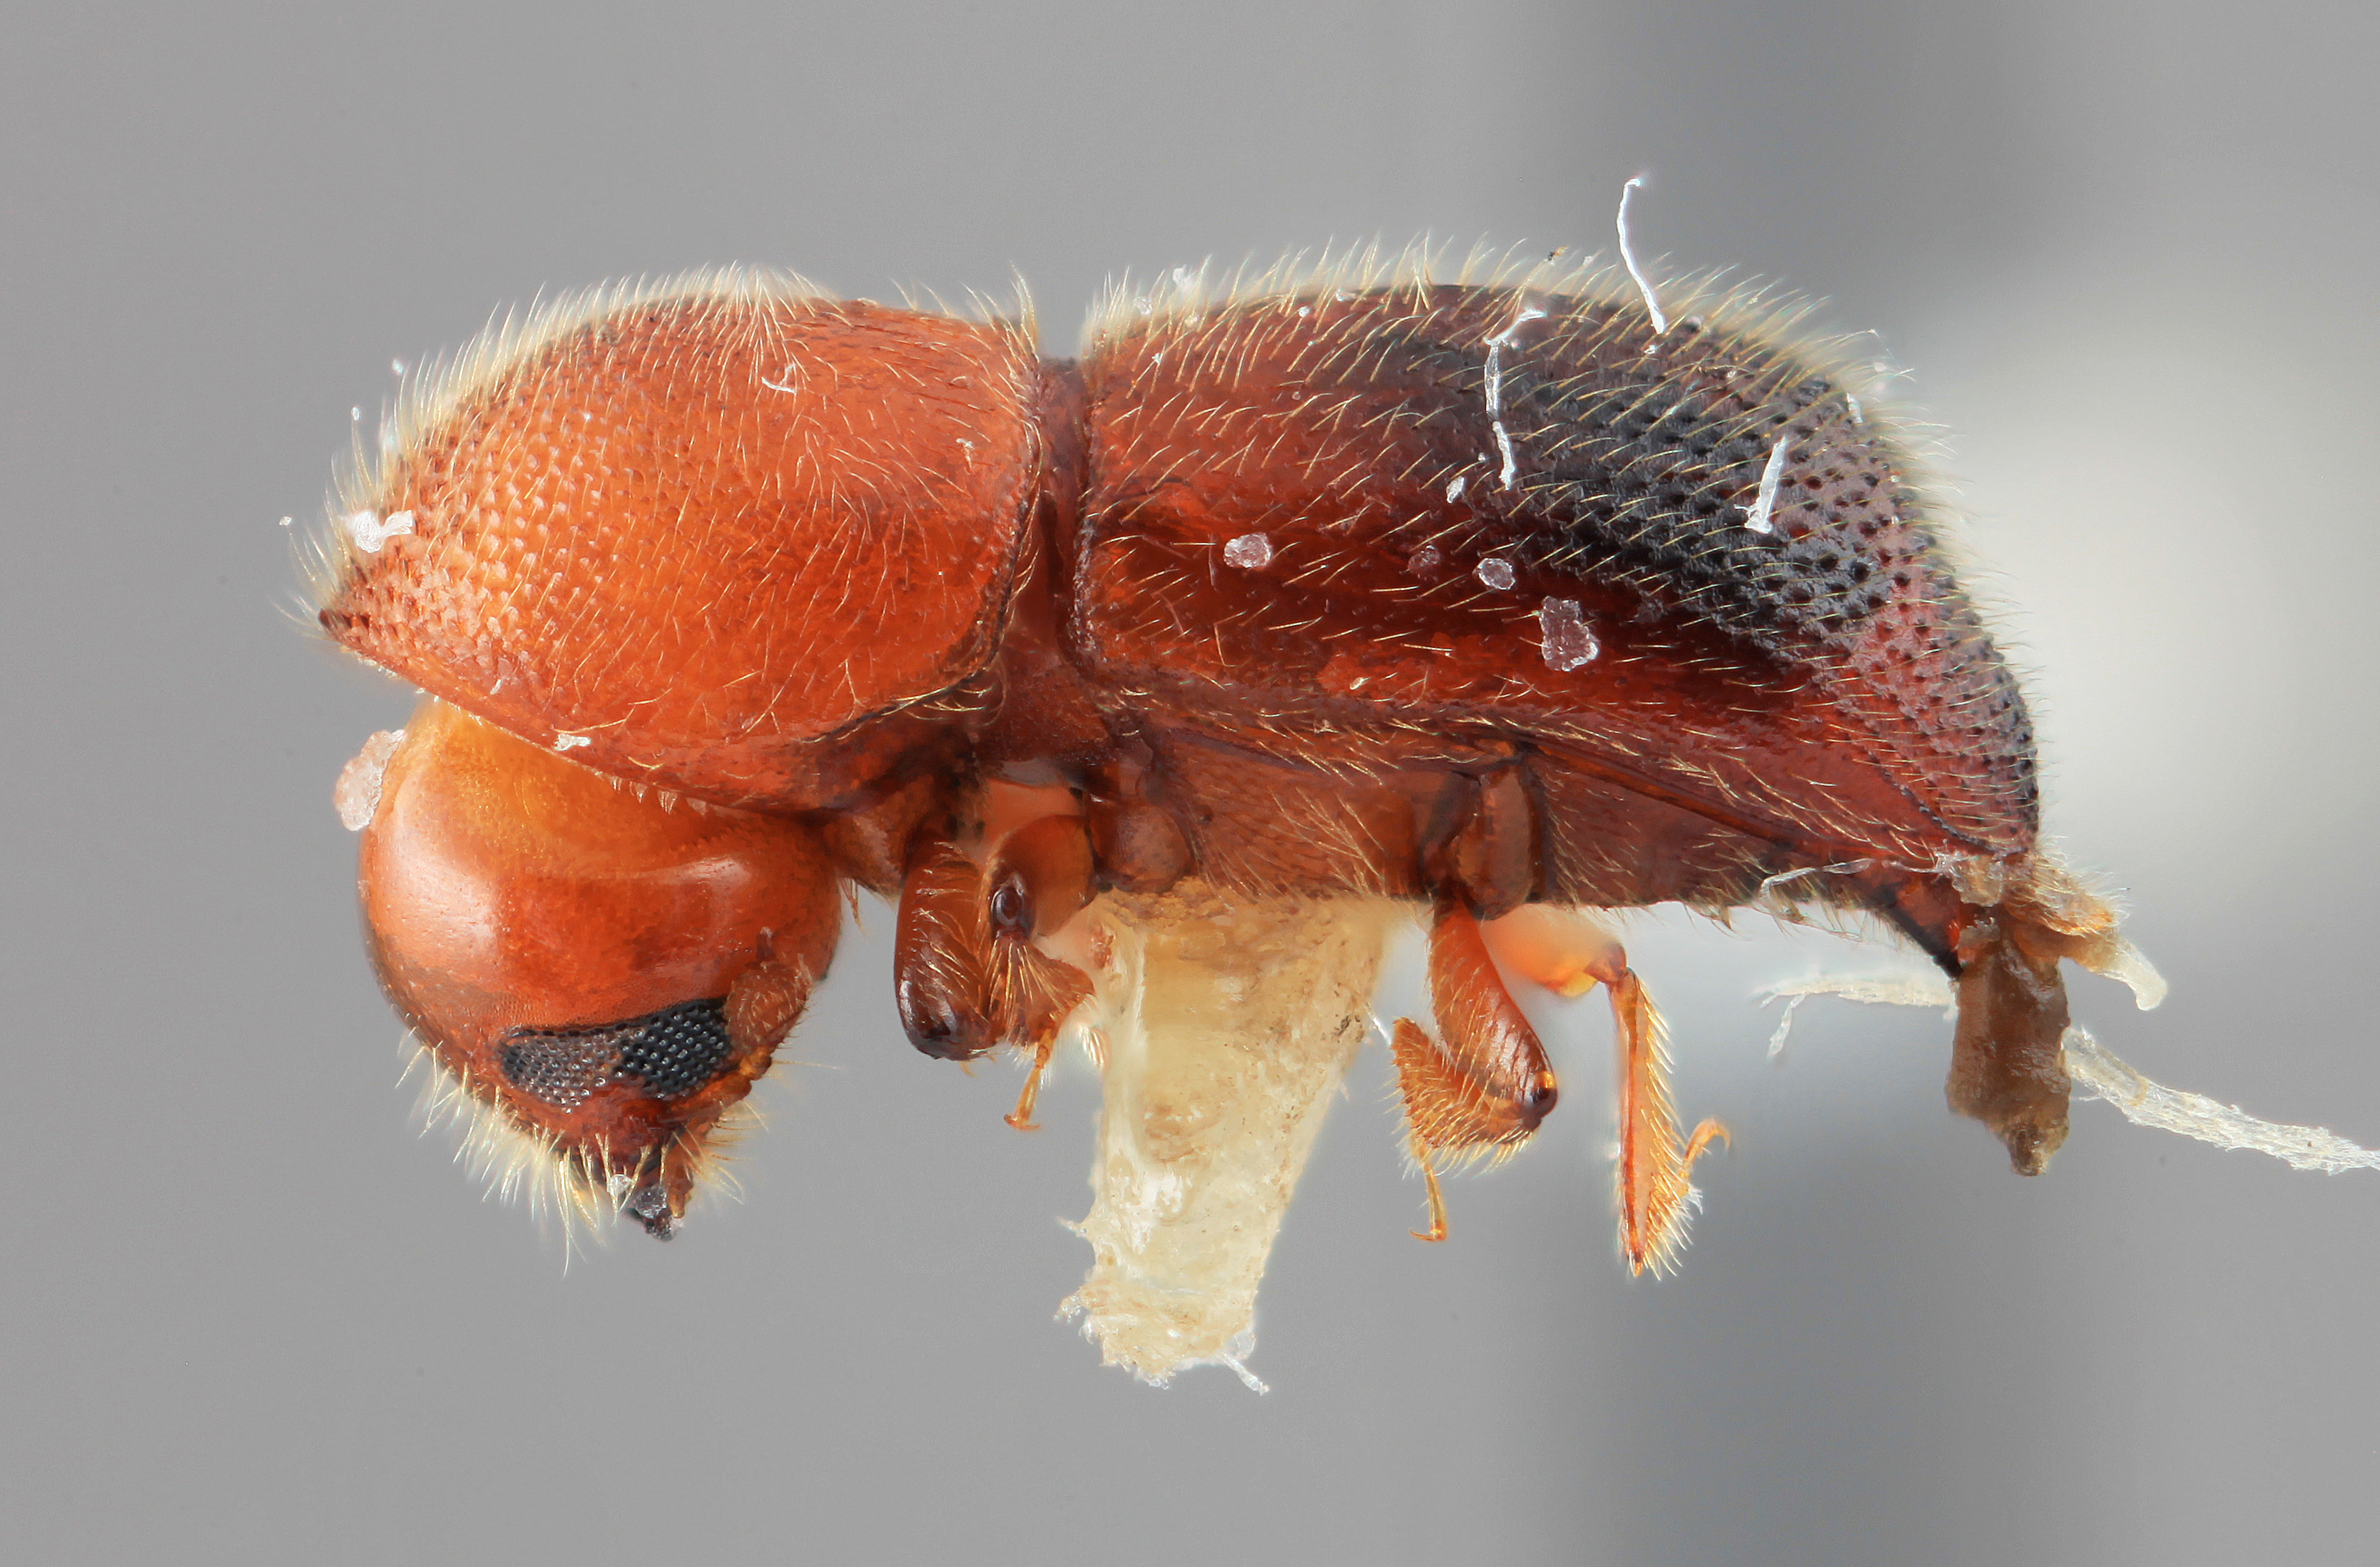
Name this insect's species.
Dryocoetoides velutinus
